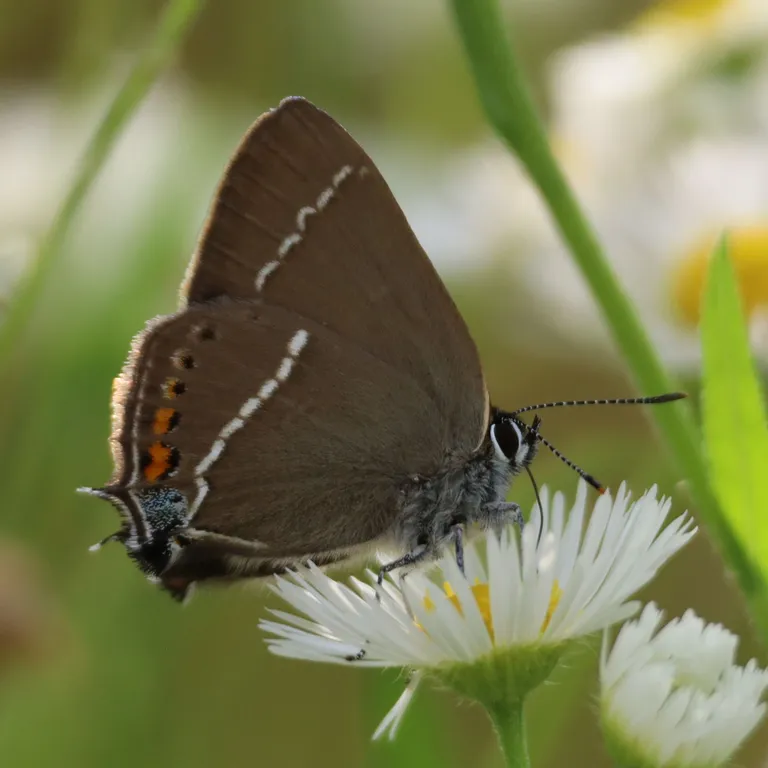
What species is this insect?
Satyrium spini (also Tuttiola spini)
